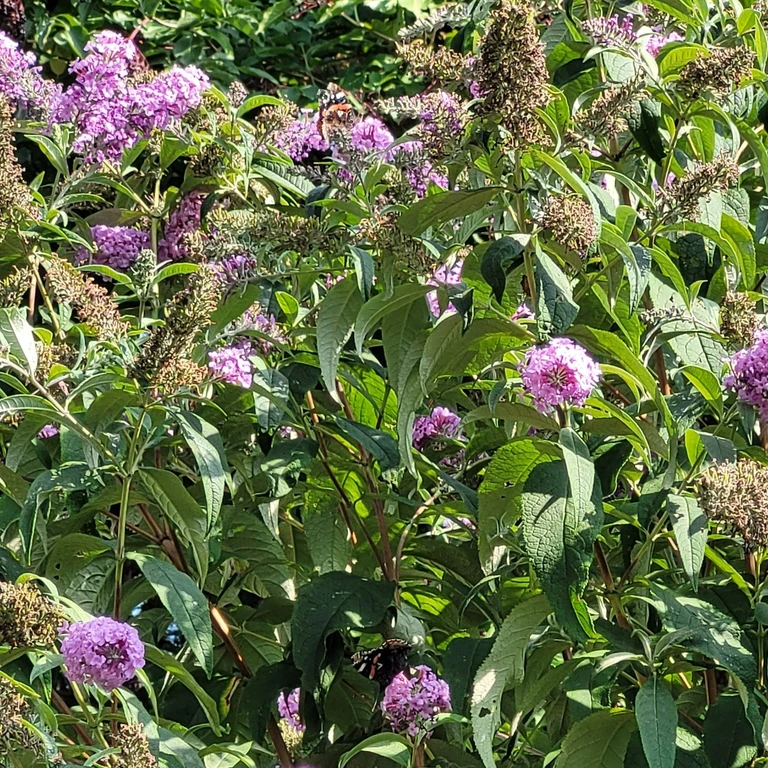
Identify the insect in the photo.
Vanessa atalanta
